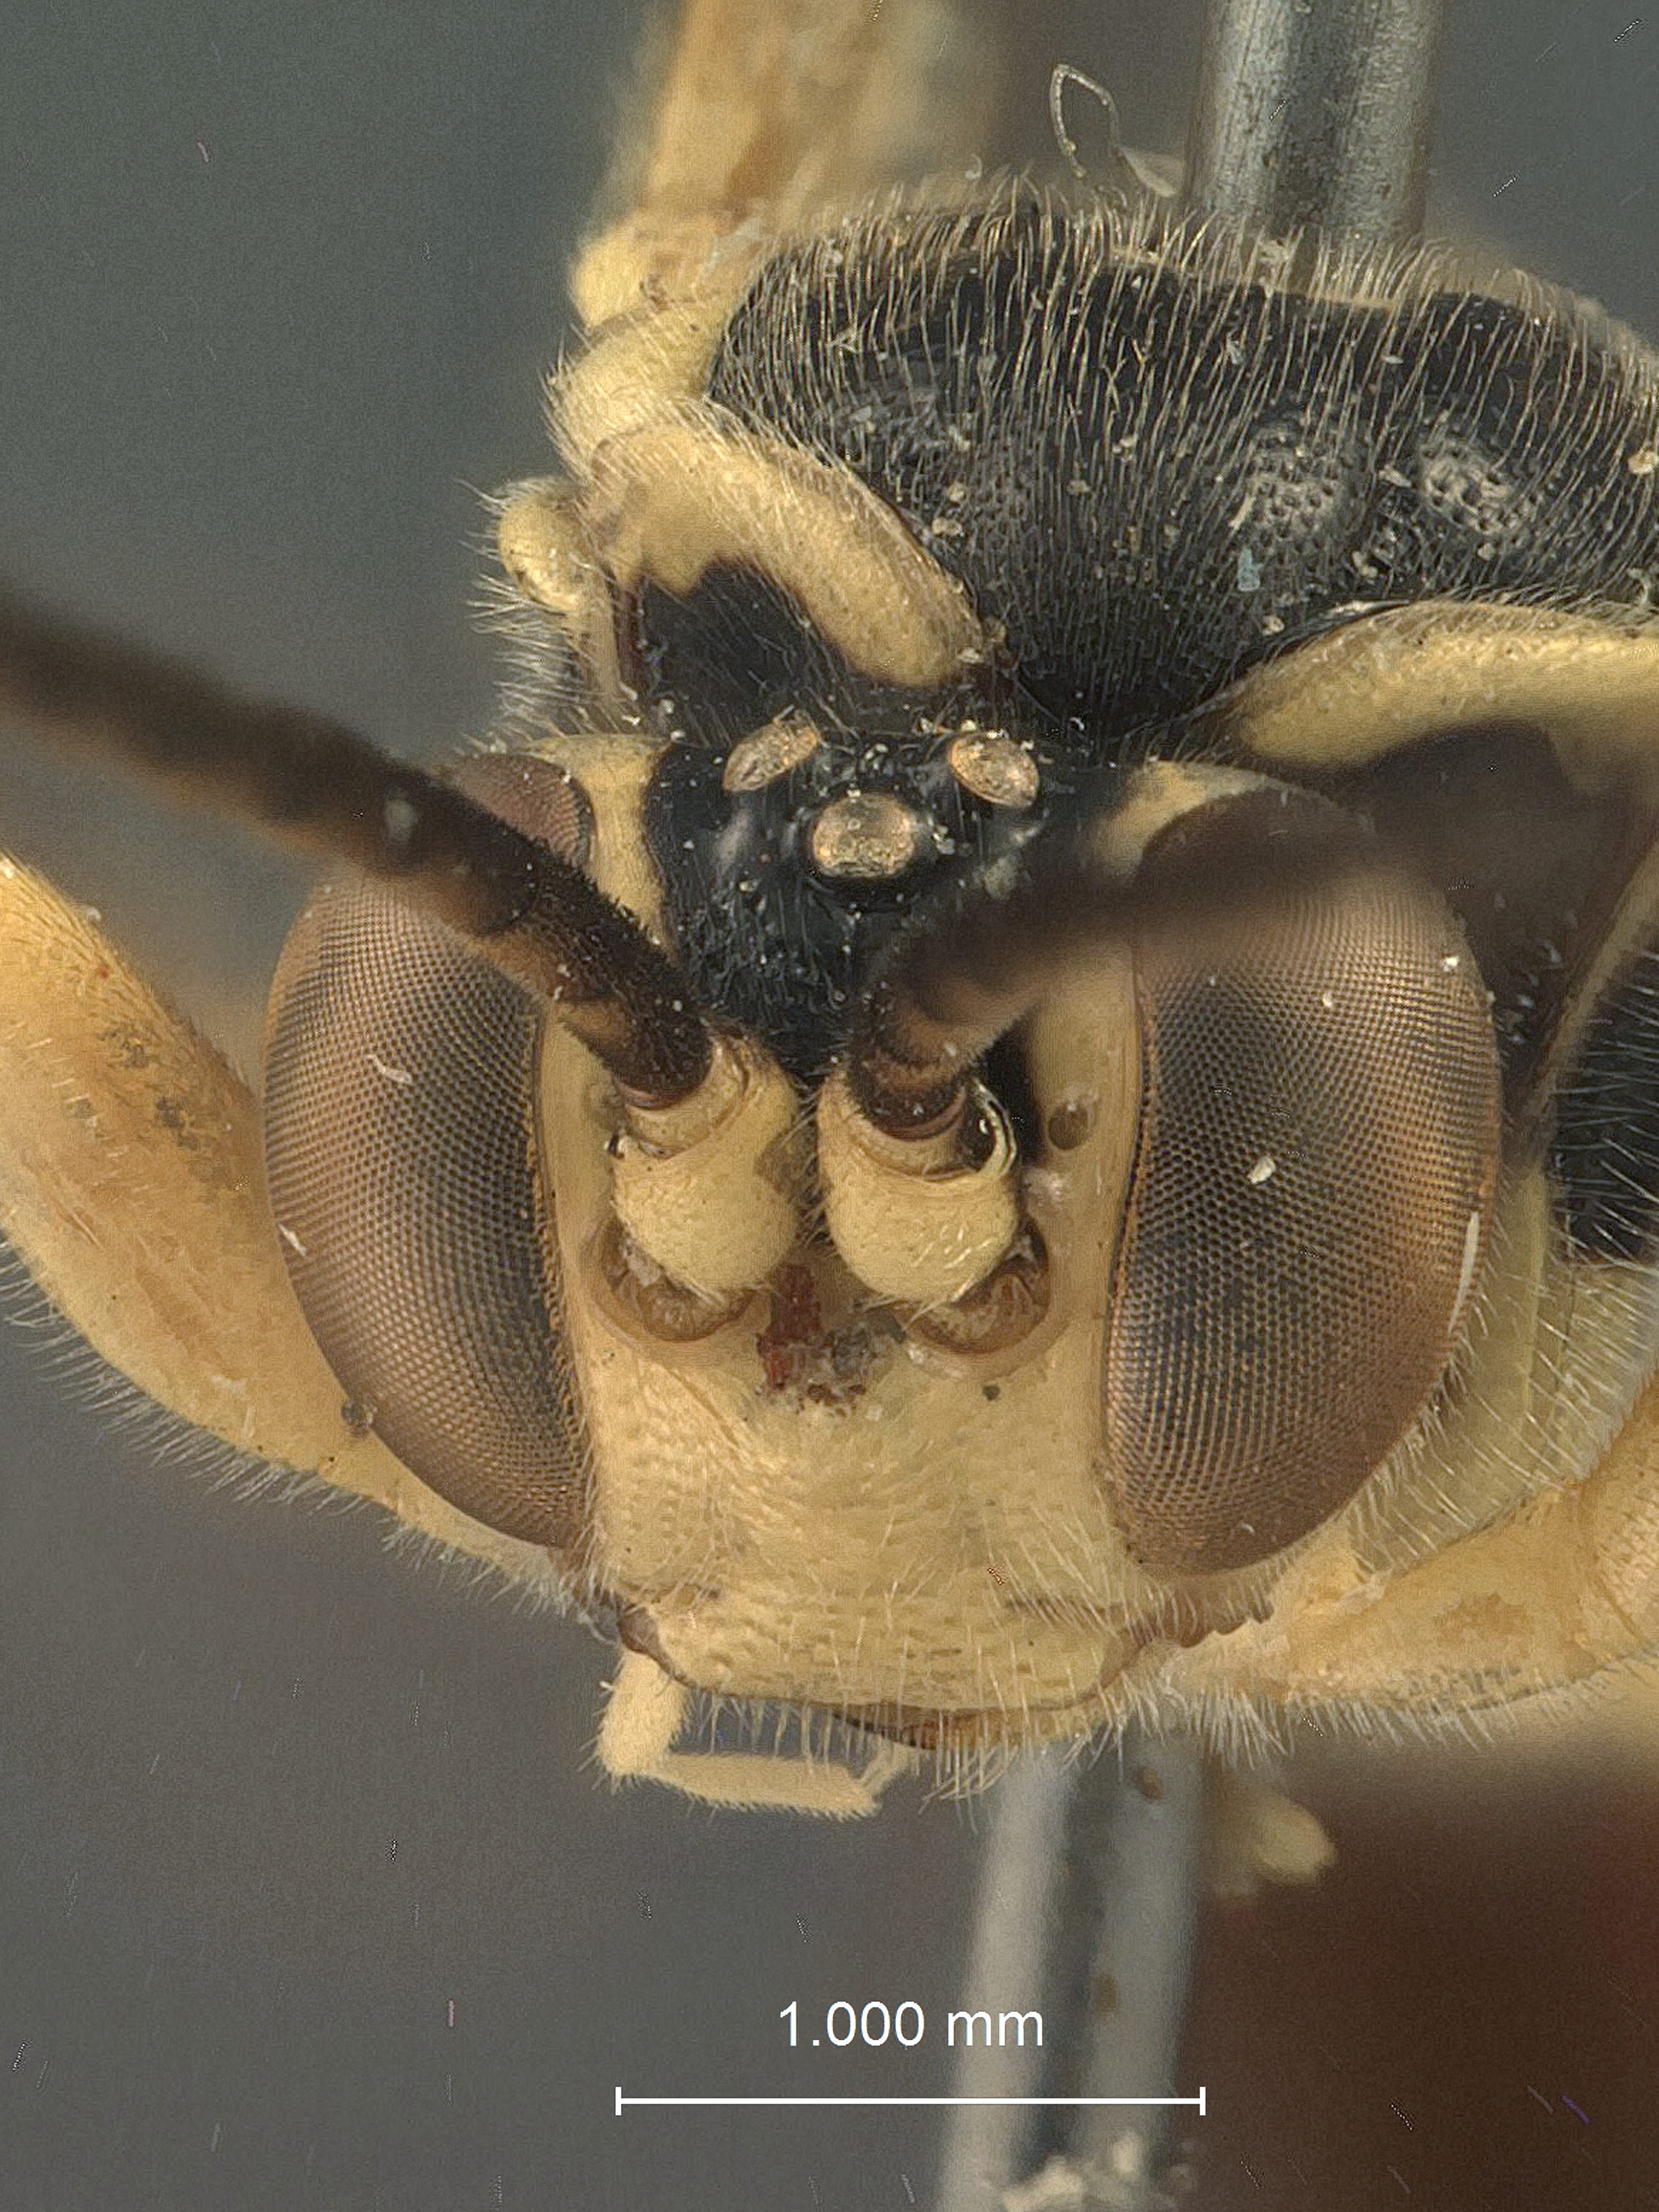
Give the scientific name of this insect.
Ichneumon parata
